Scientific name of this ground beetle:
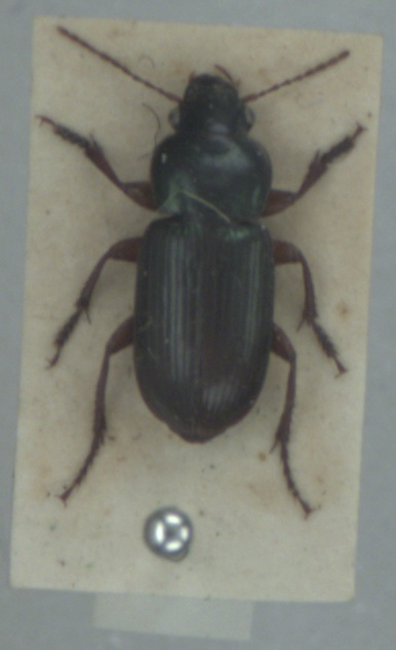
Harpalus affinis
